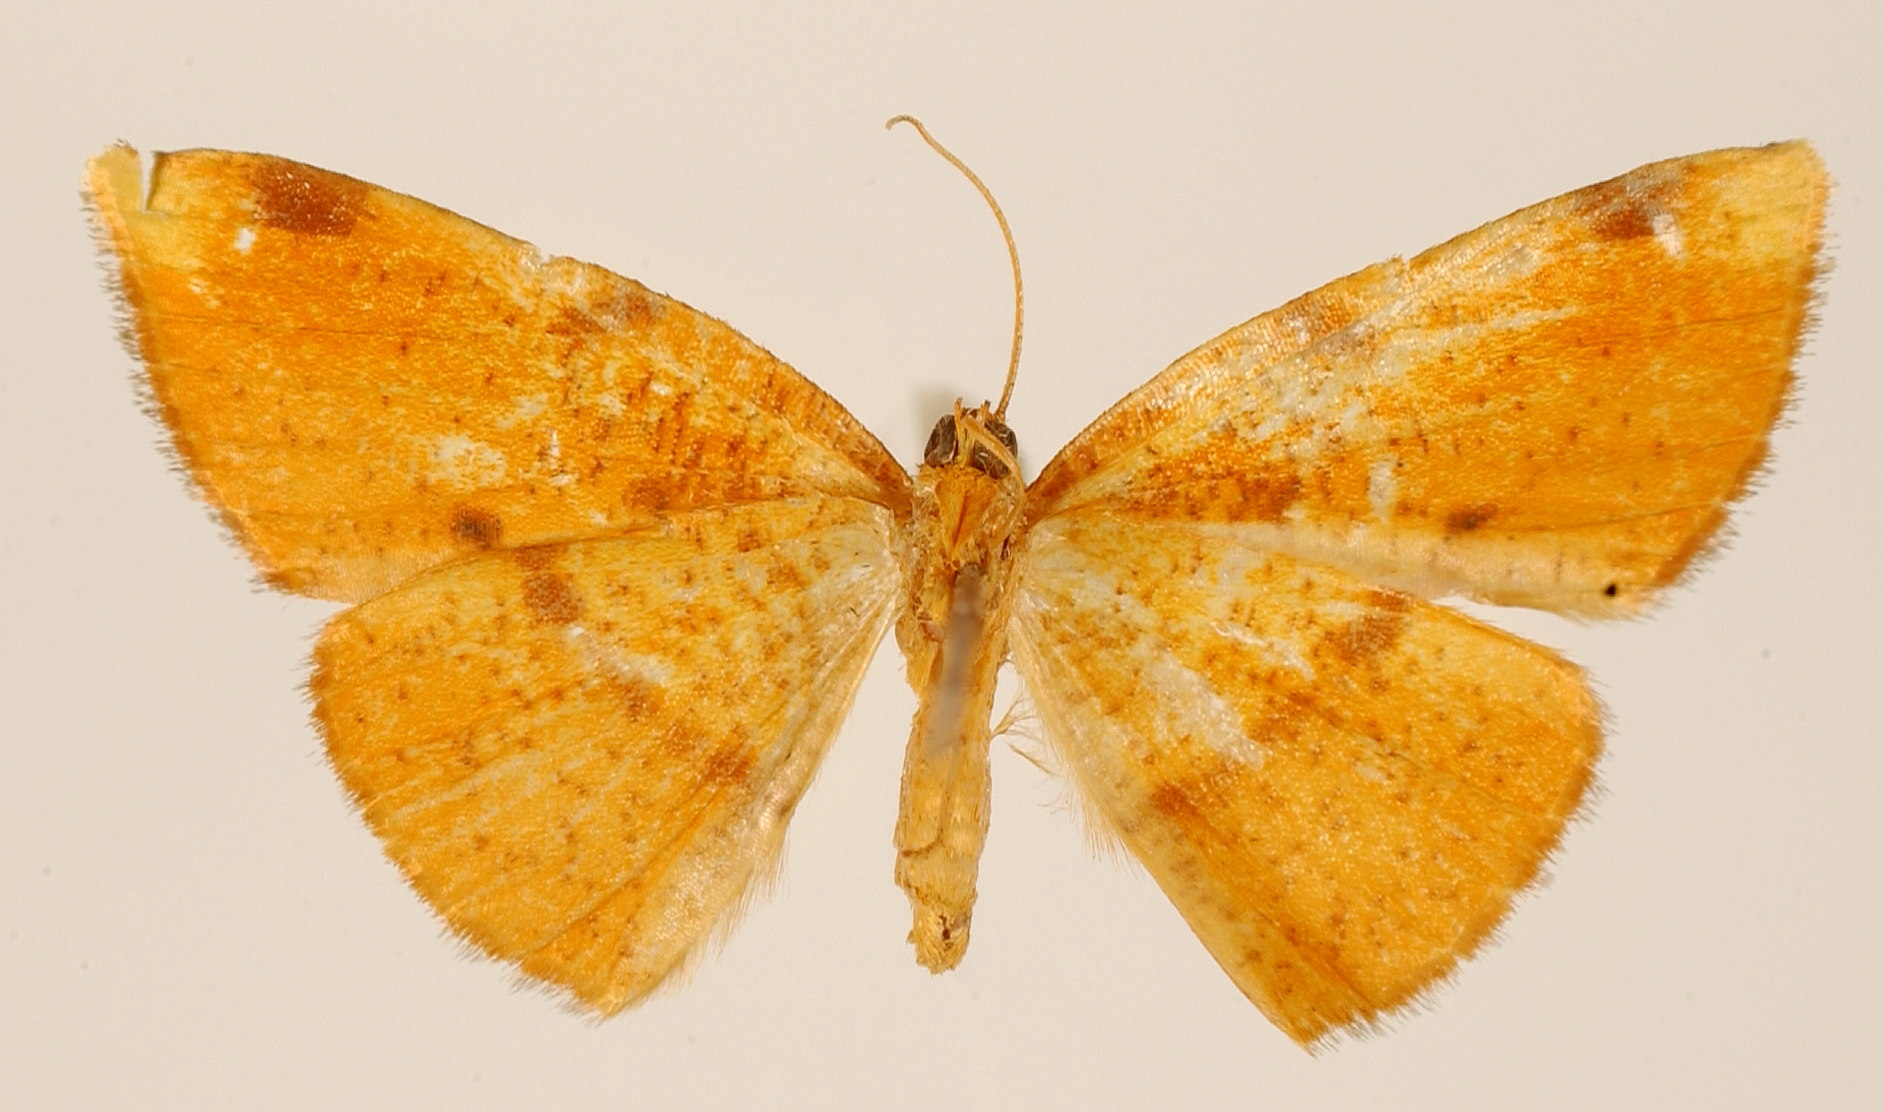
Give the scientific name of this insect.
Pyrinia subsanguinea
